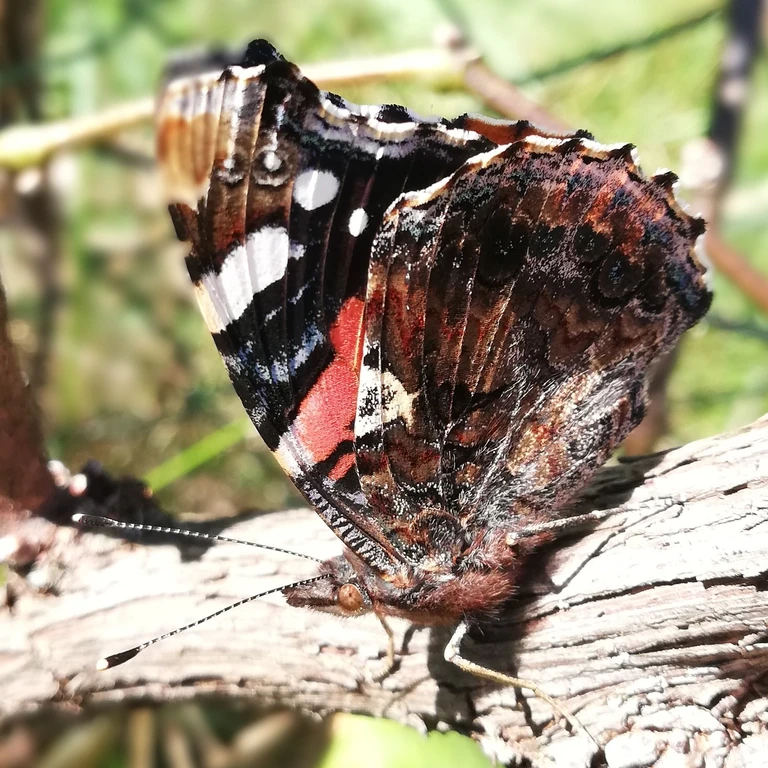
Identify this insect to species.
Vanessa atalanta
